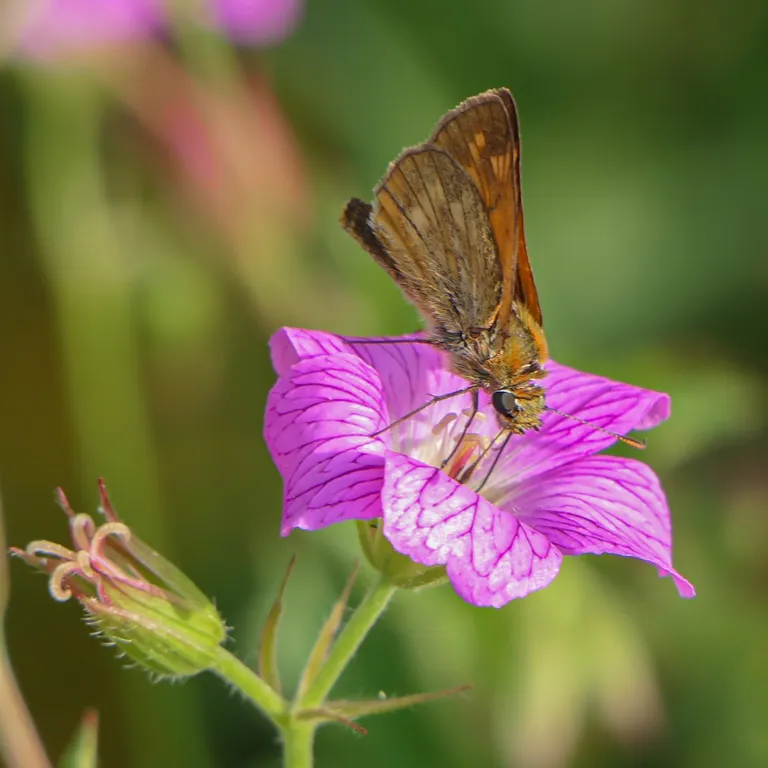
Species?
Ochlodes sylvanus (also Ochlodes venata)
